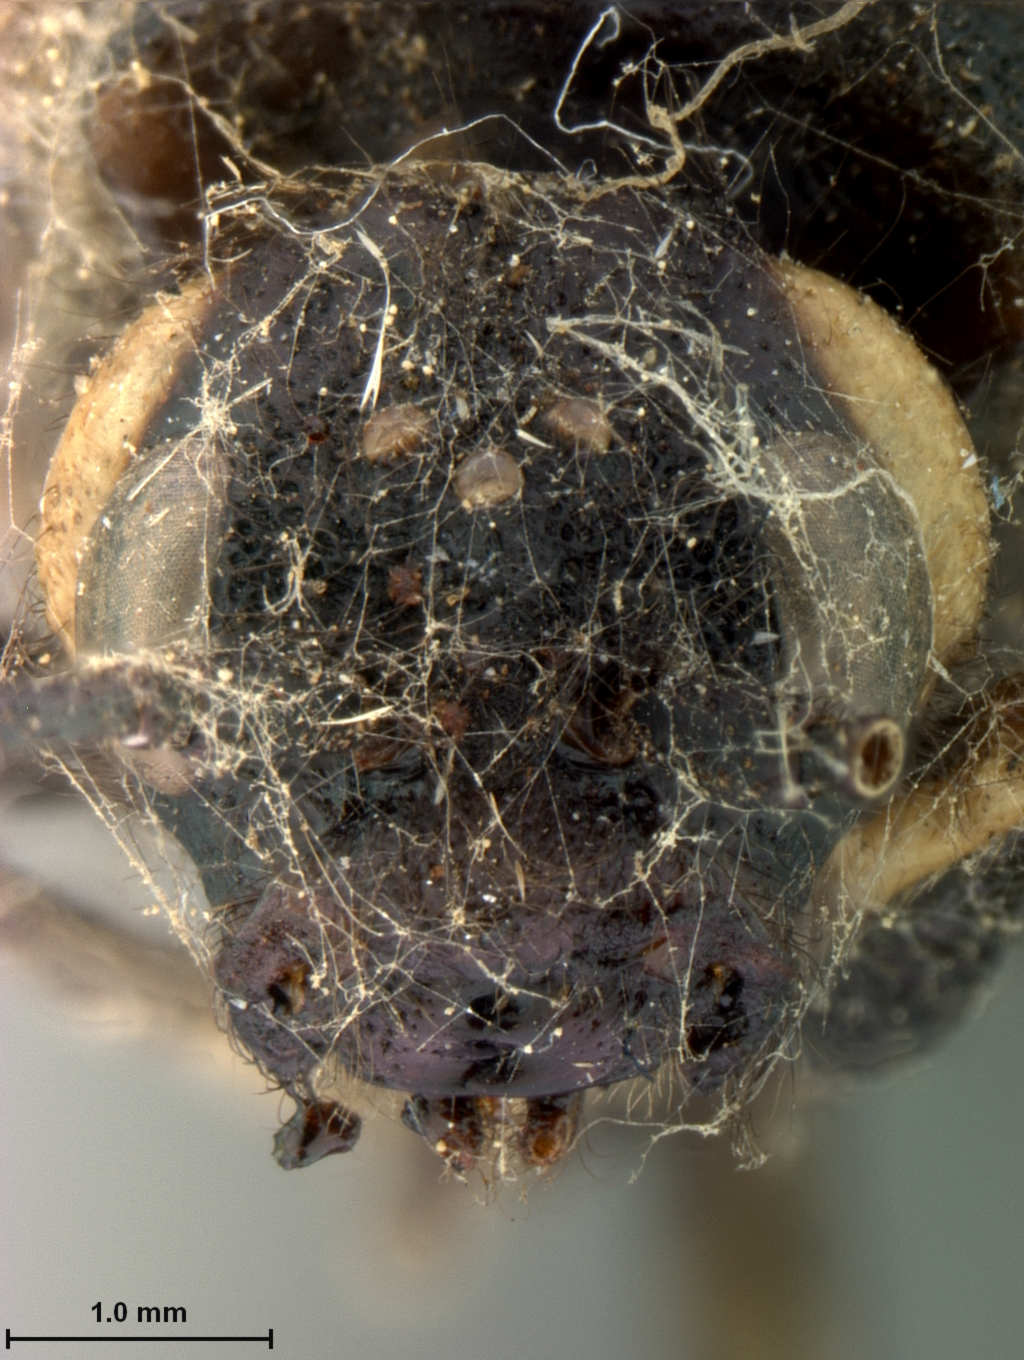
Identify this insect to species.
Sirex antennatus
